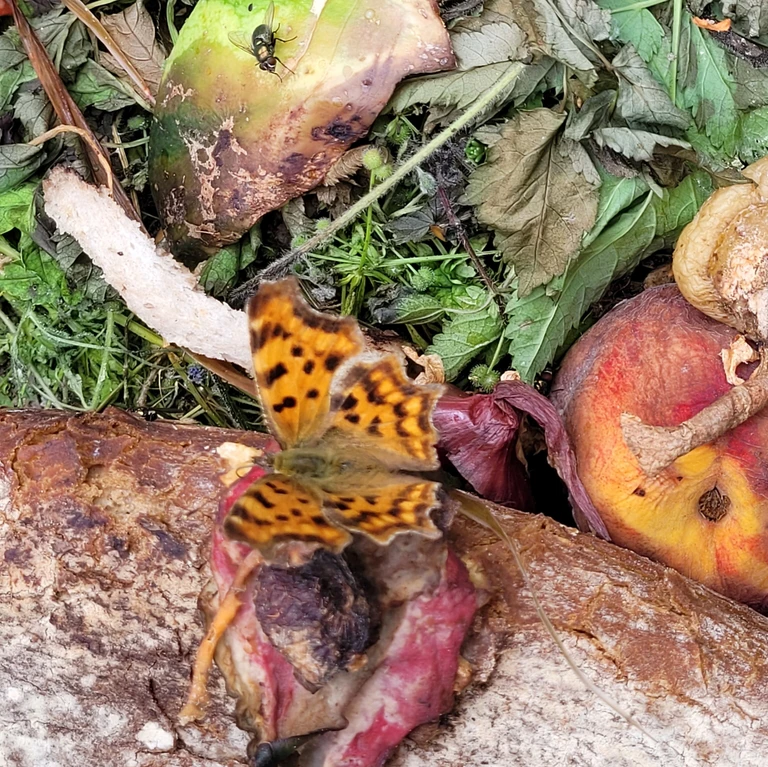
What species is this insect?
Polygonia c-album
